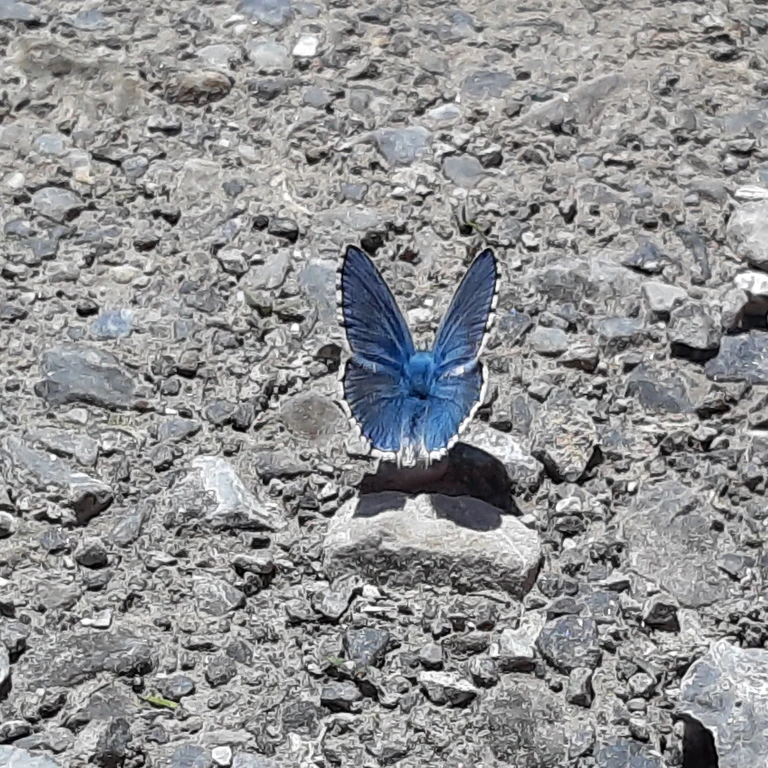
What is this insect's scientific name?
Lysandra bellargus
